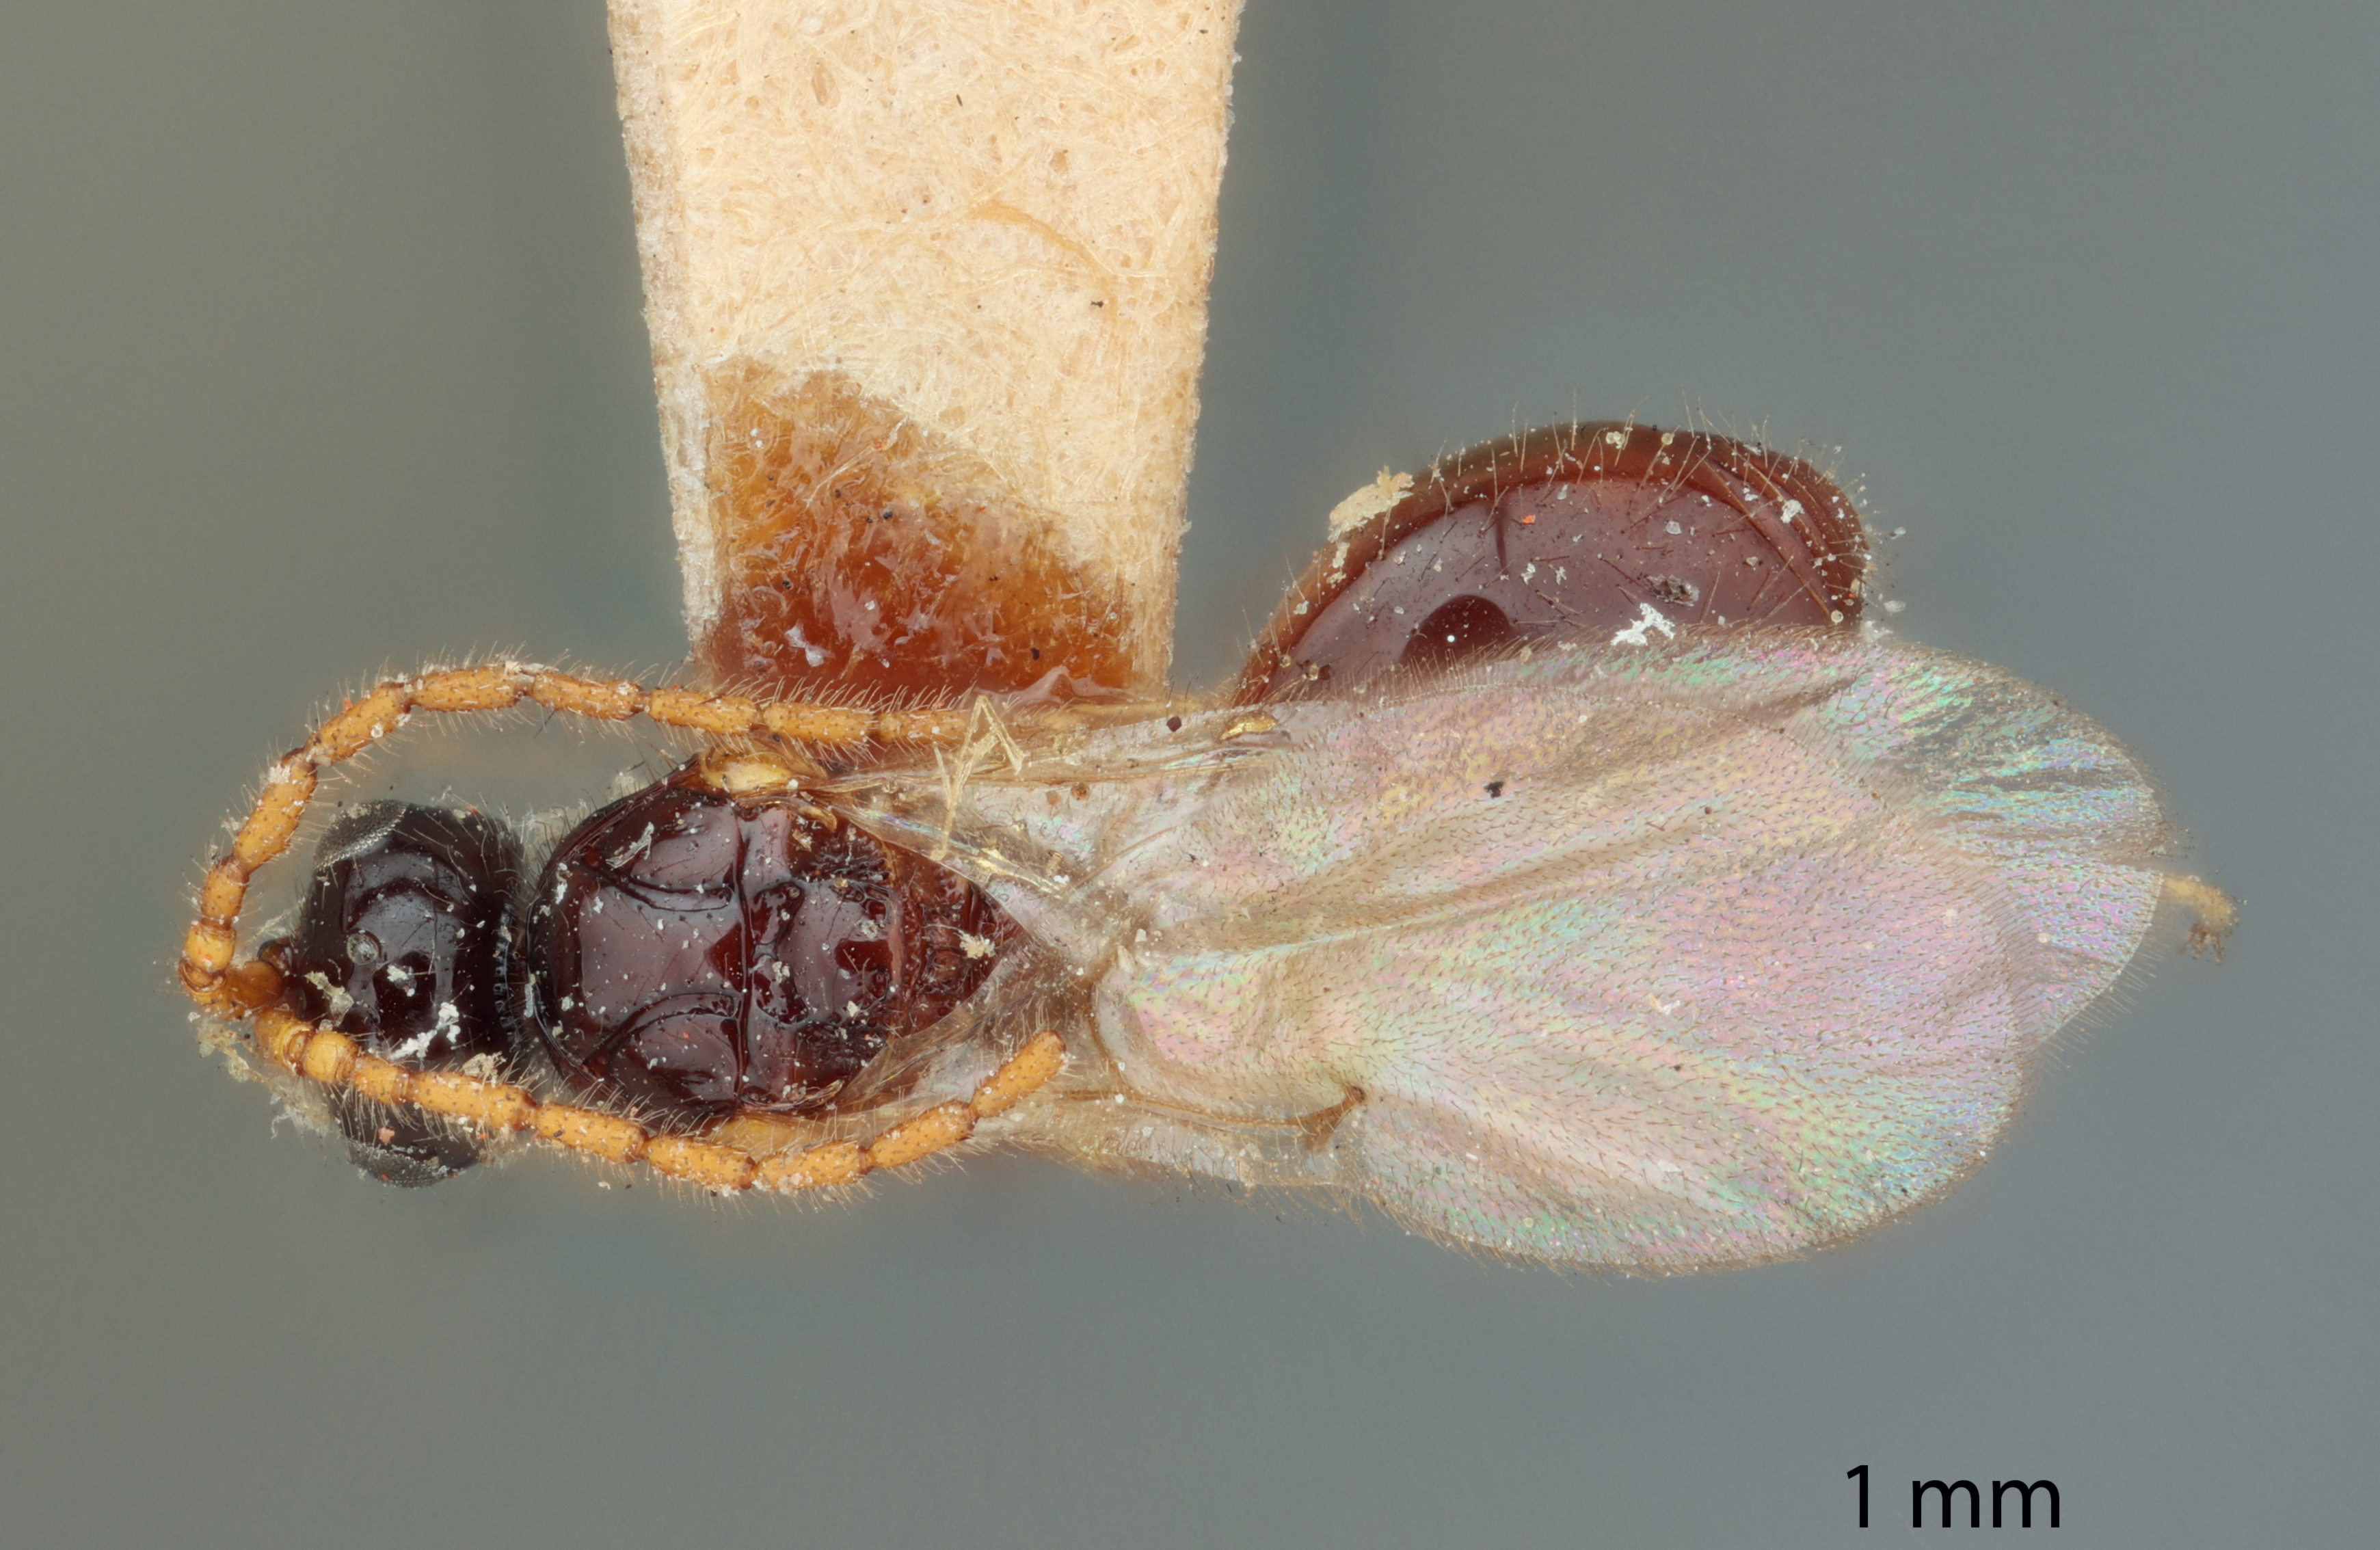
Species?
Aneurhynchus floridanus
